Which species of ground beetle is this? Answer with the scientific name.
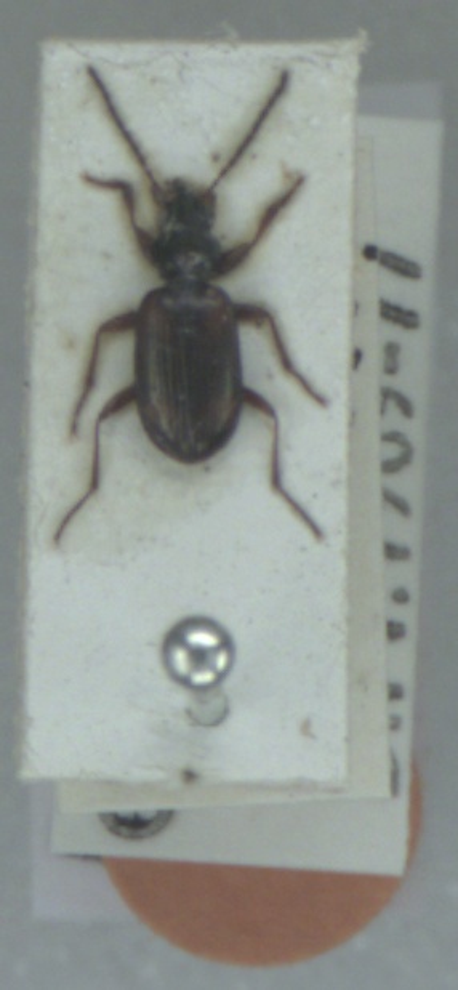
Bembidion saxatile
